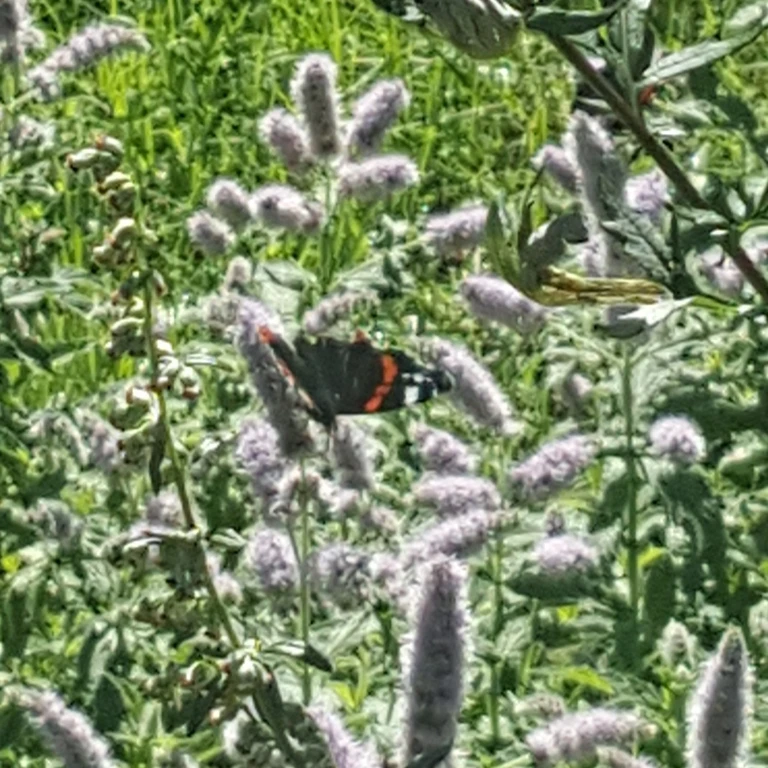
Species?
Vanessa atalanta
